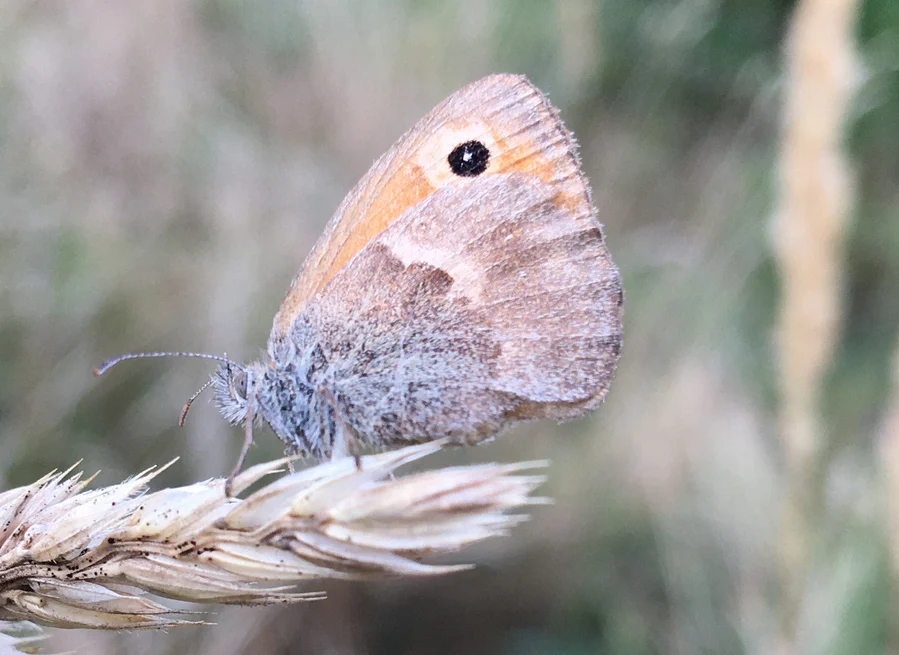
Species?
Coenonympha pamphilus
